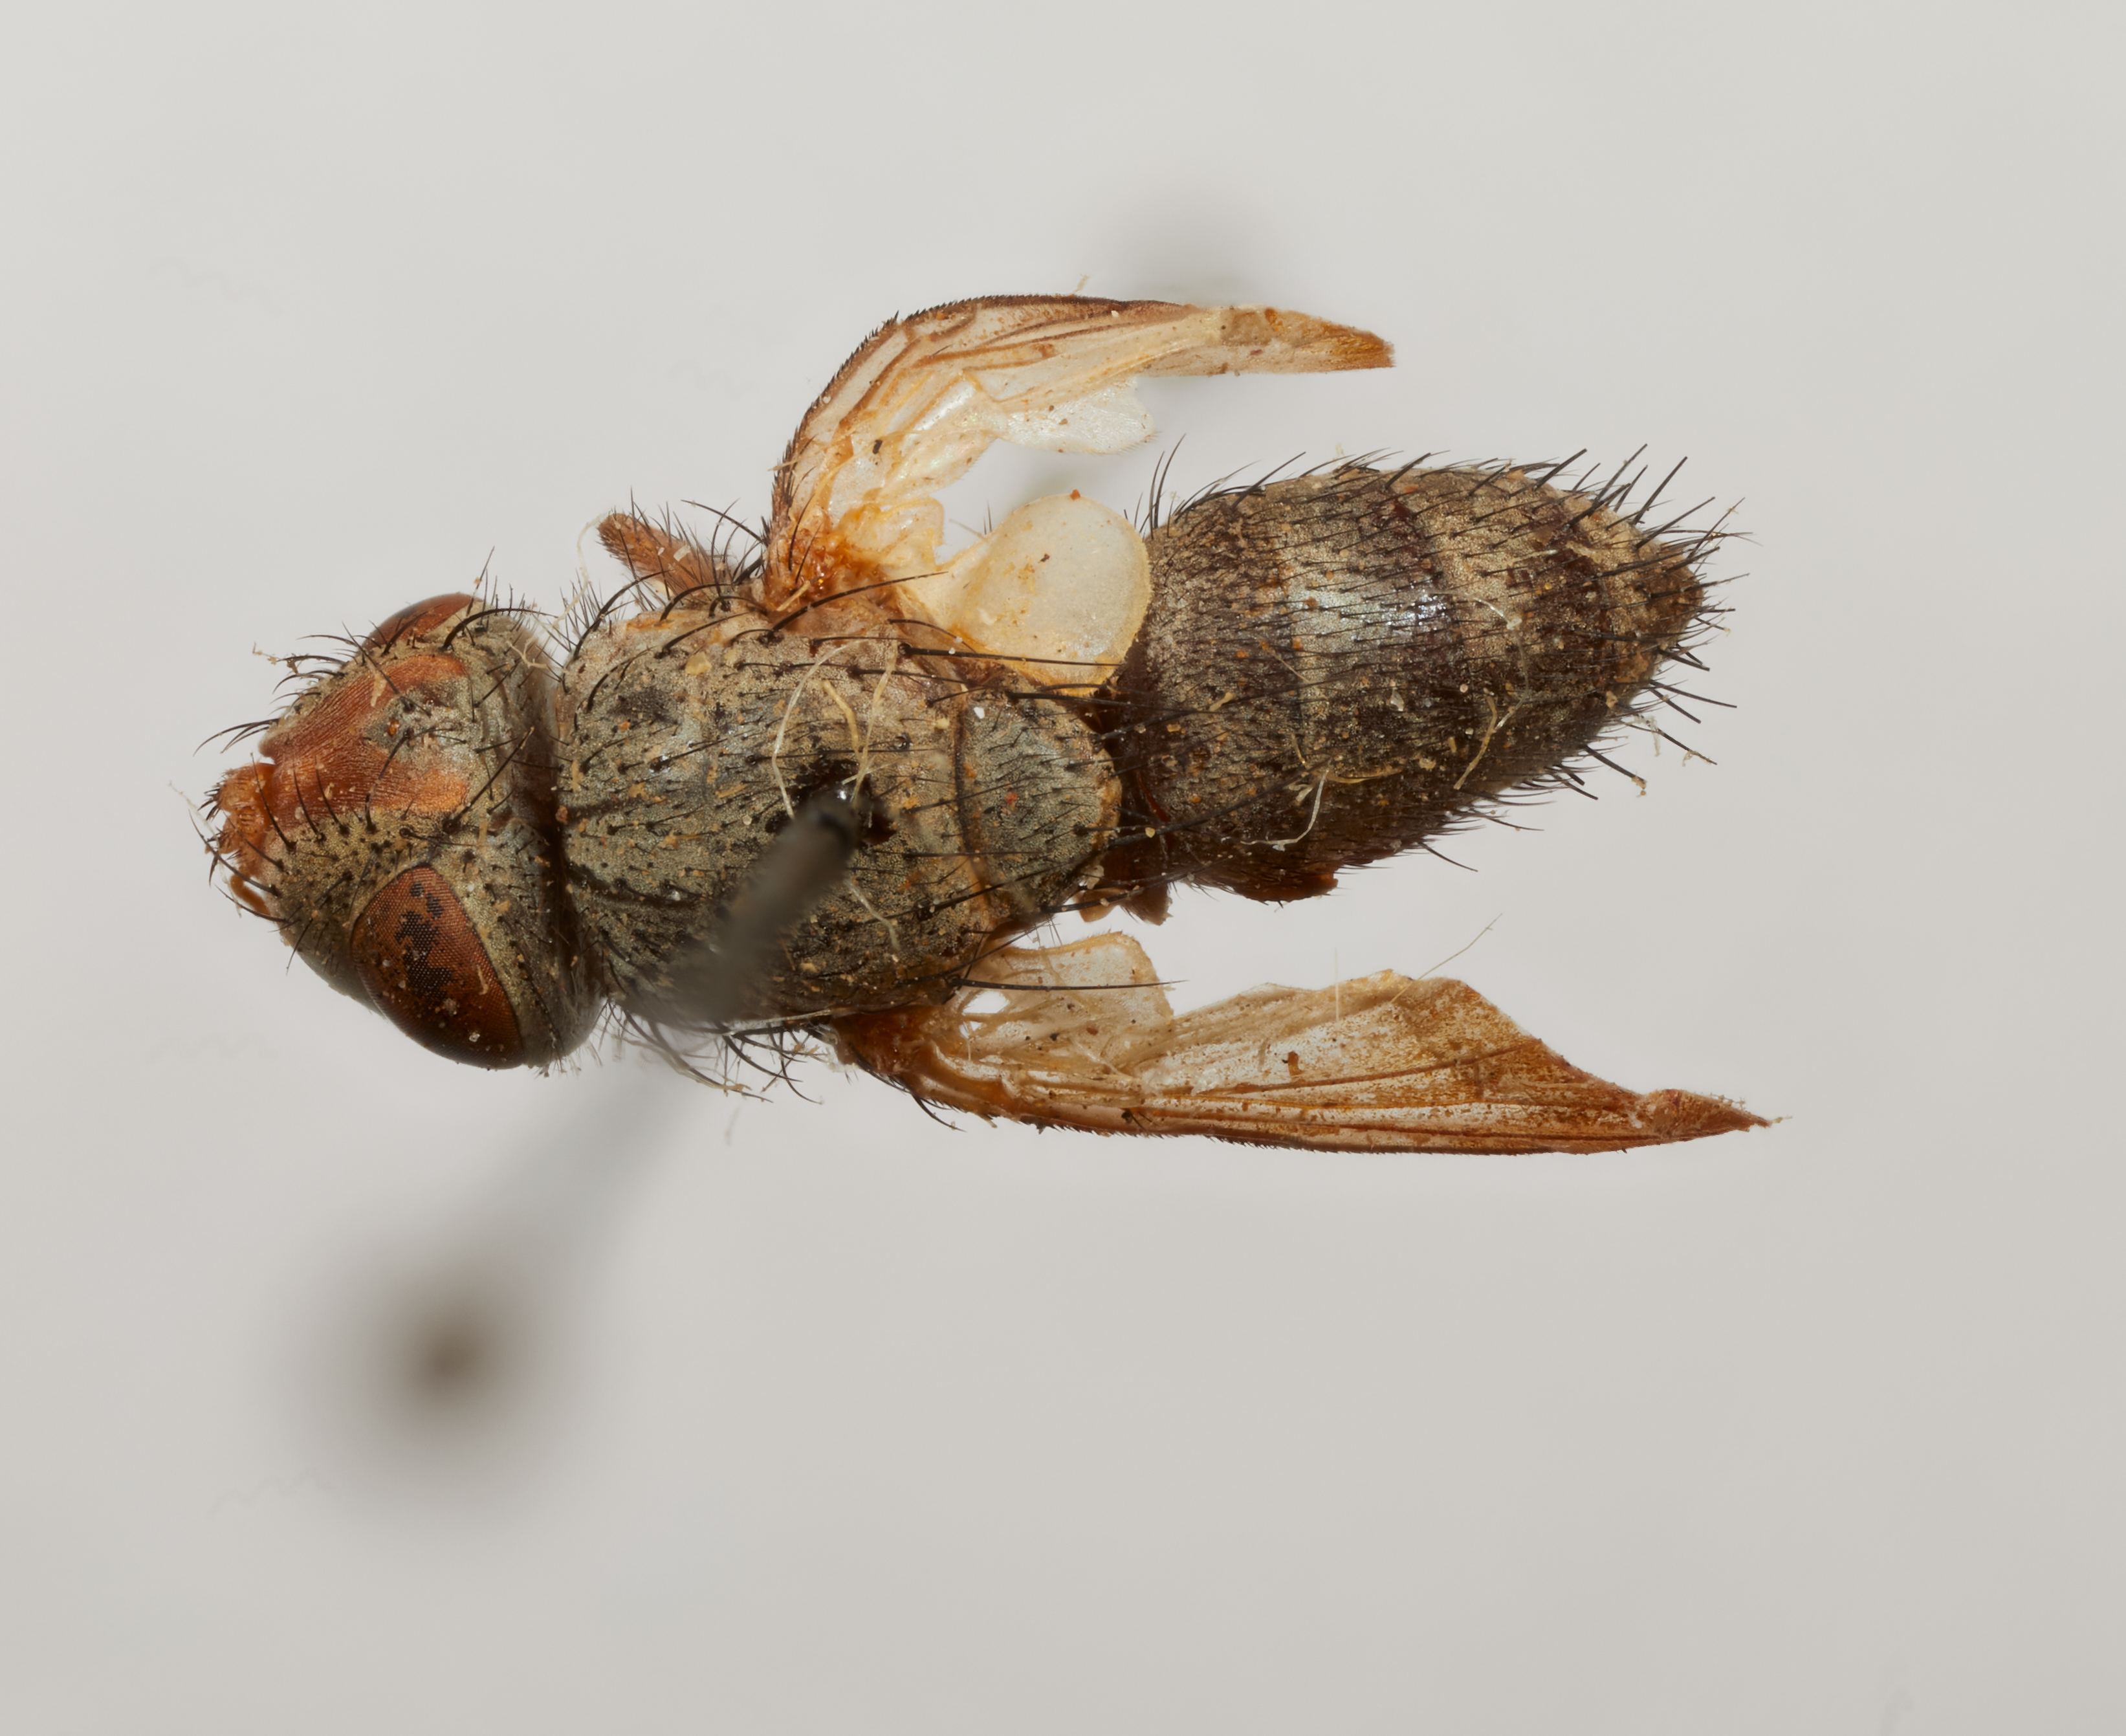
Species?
Phasmophaga meridionalis
